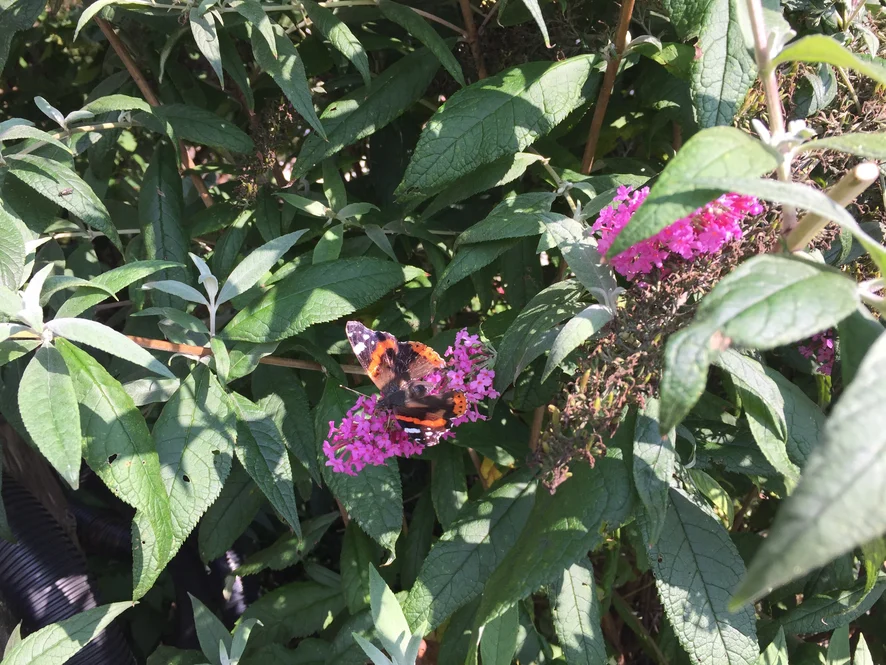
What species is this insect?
Vanessa atalanta
